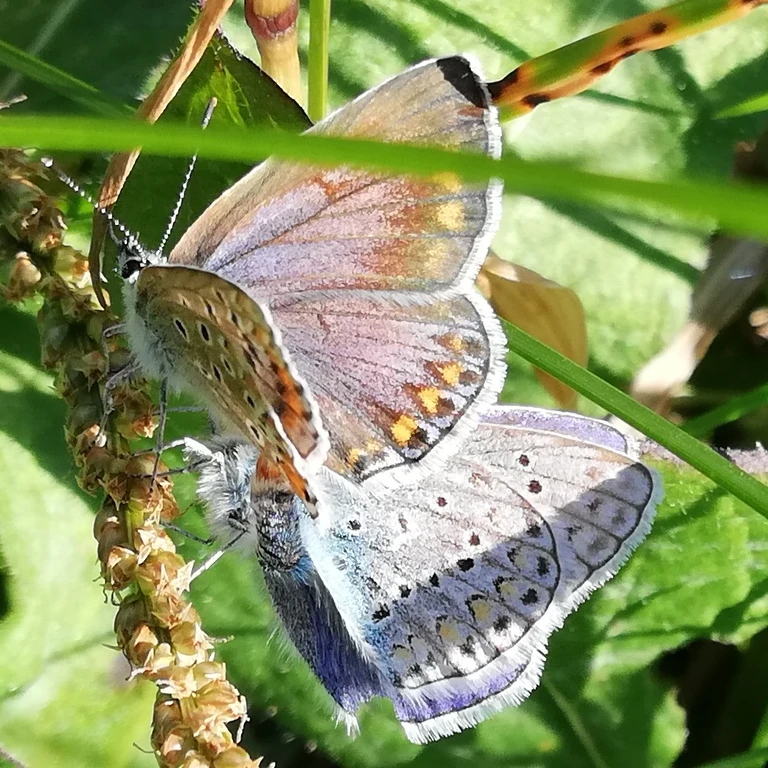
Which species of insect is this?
Polyommatus icarus
